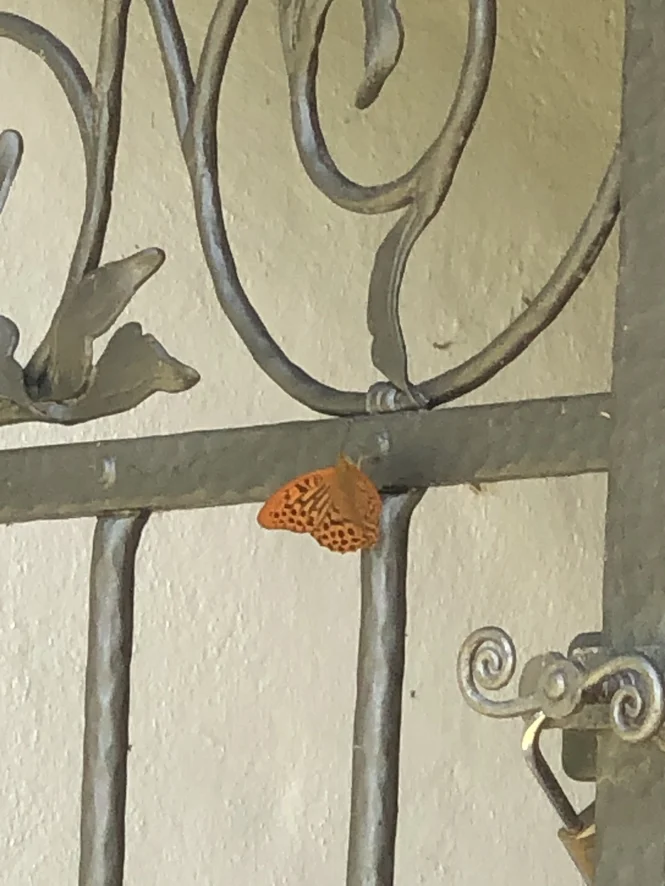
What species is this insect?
Argynnis paphia
